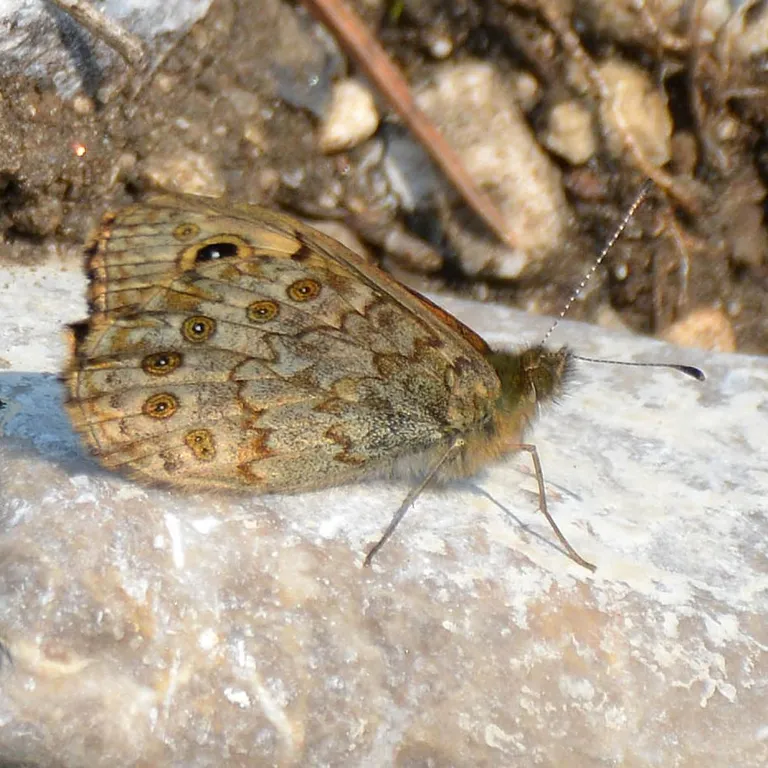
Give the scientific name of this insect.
Lasiommata megera (also Pararge megera)
